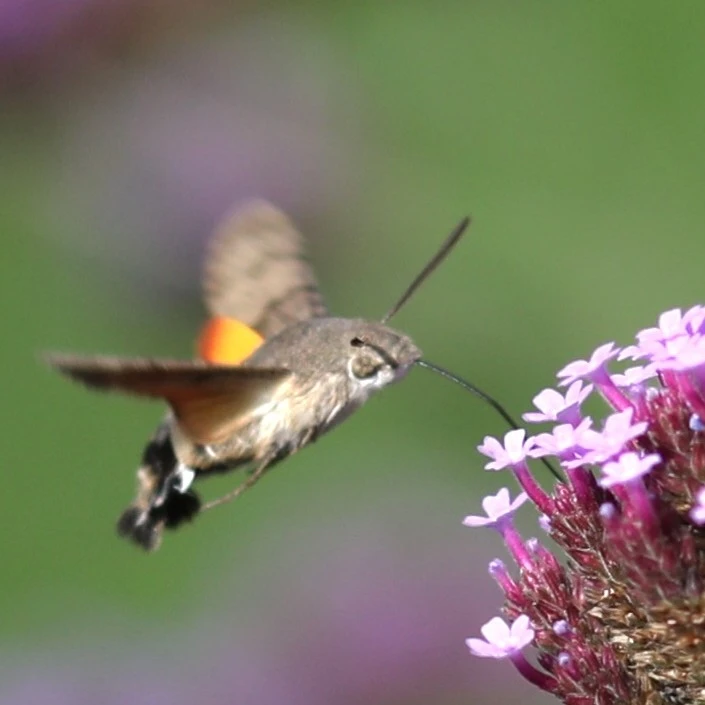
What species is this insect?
Macroglossum stellatarum
